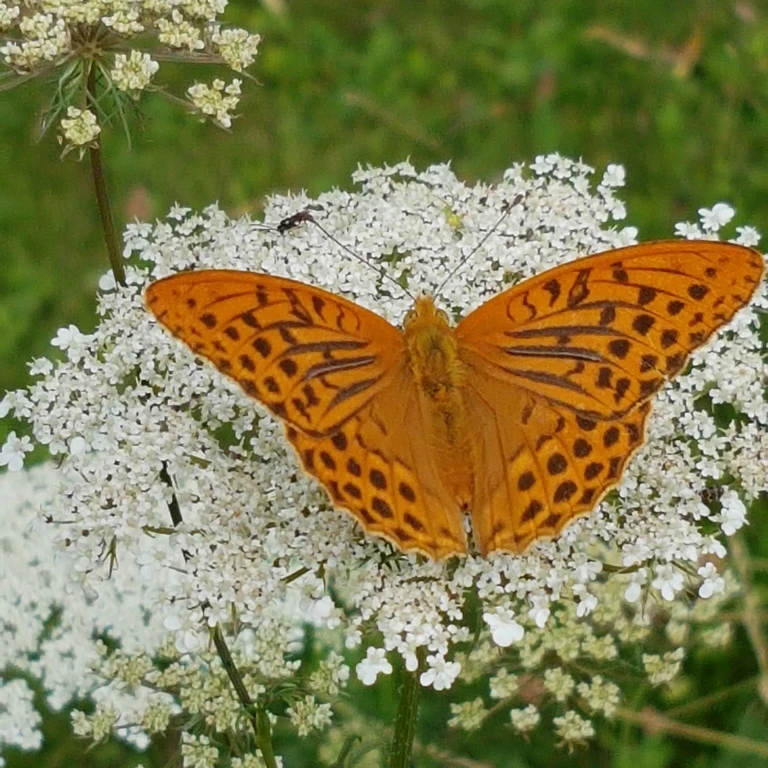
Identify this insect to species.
Argynnis paphia
